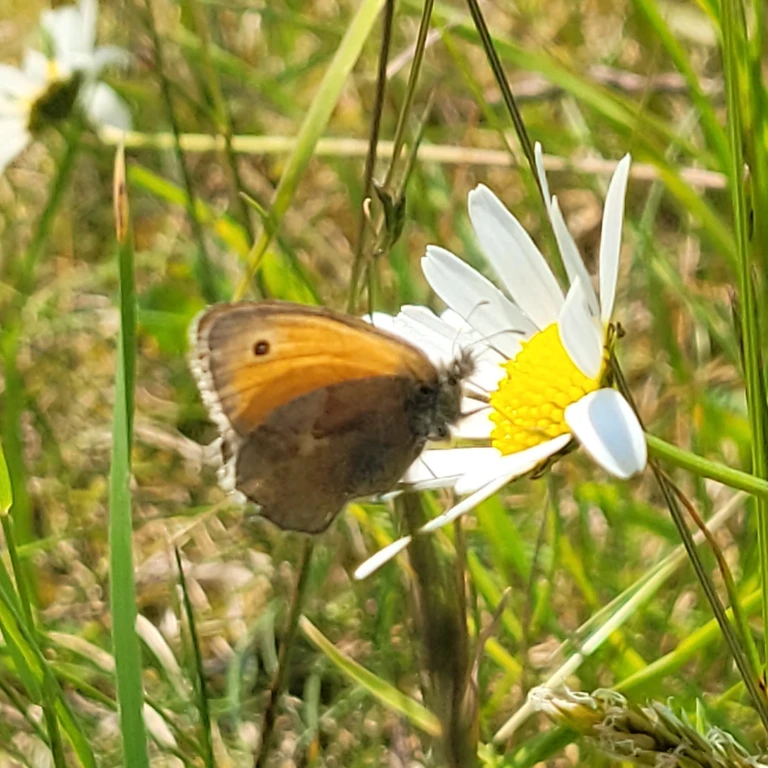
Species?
Coenonympha pamphilus
